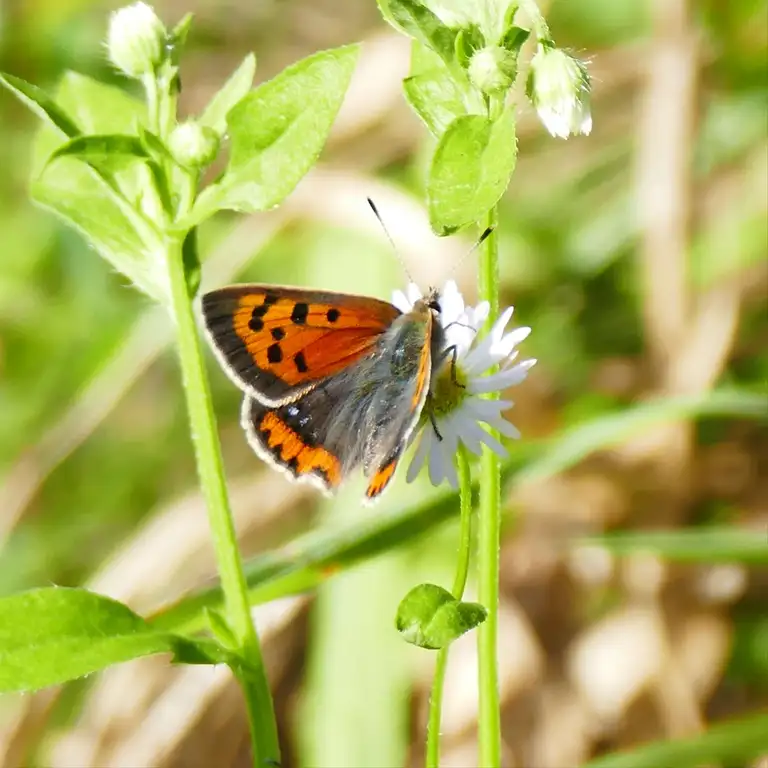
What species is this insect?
Lycaena phlaeas
